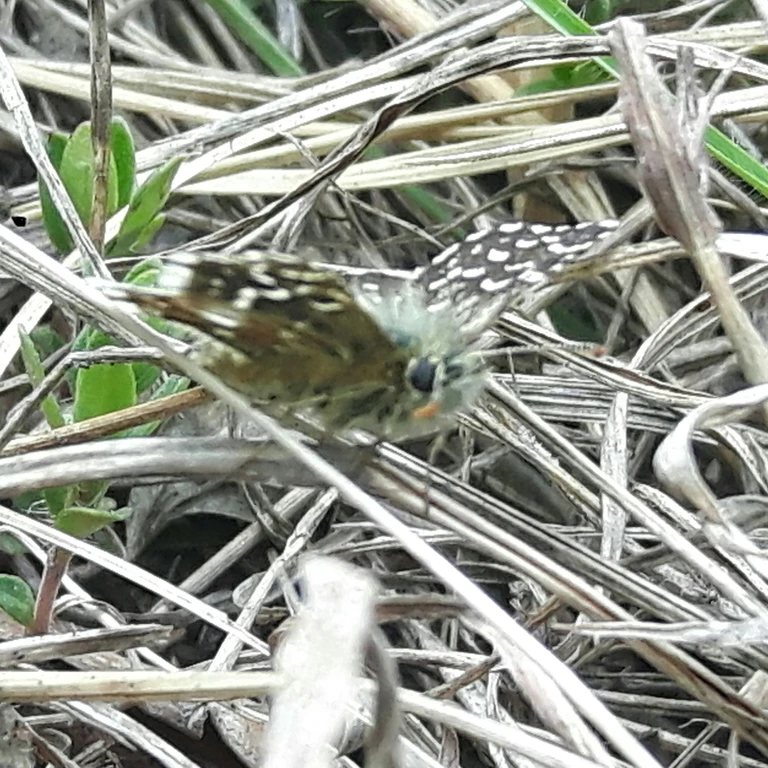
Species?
Pyrgus malvae
